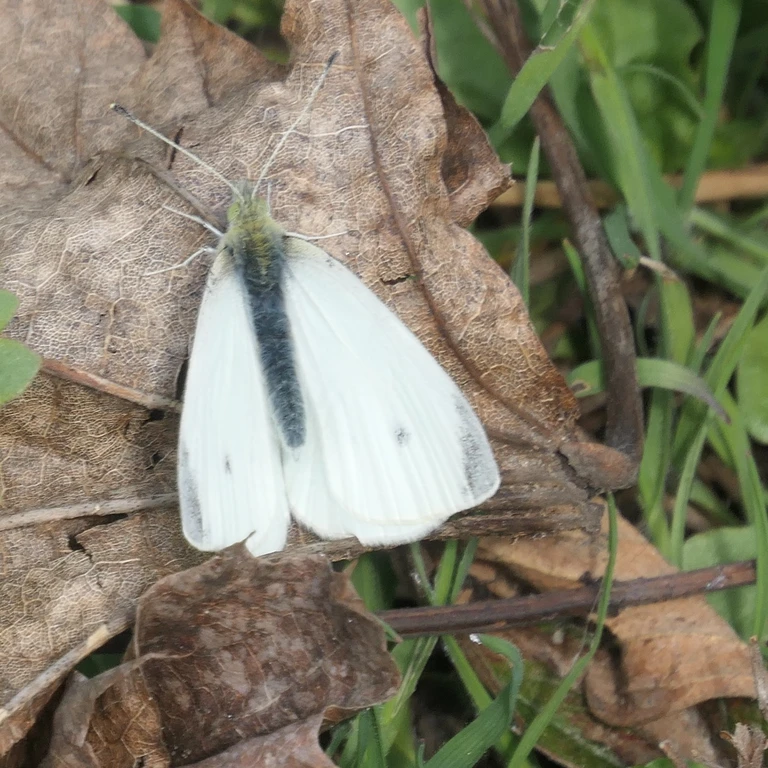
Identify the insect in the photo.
Pieris rapae
